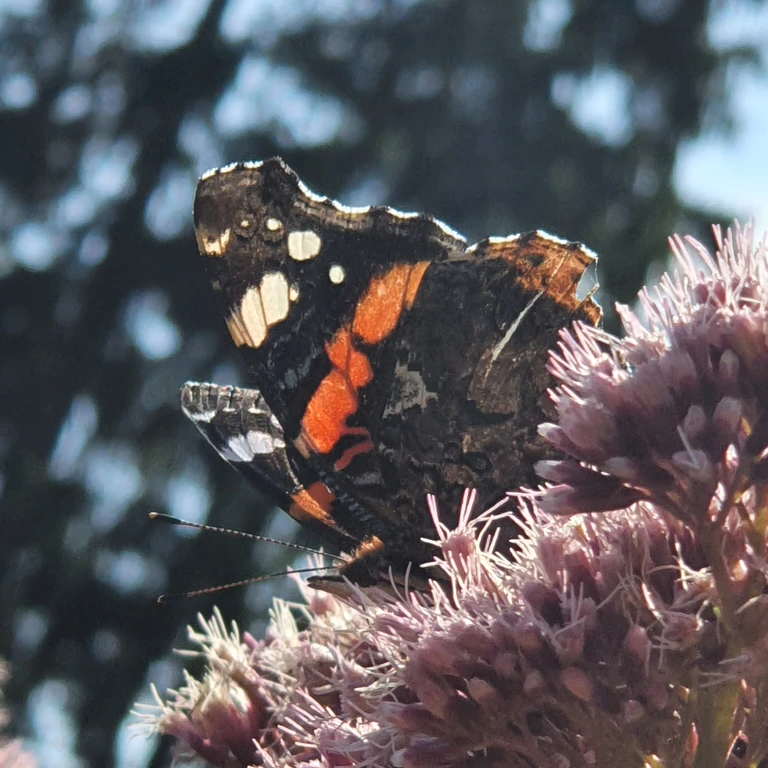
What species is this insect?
Vanessa atalanta
